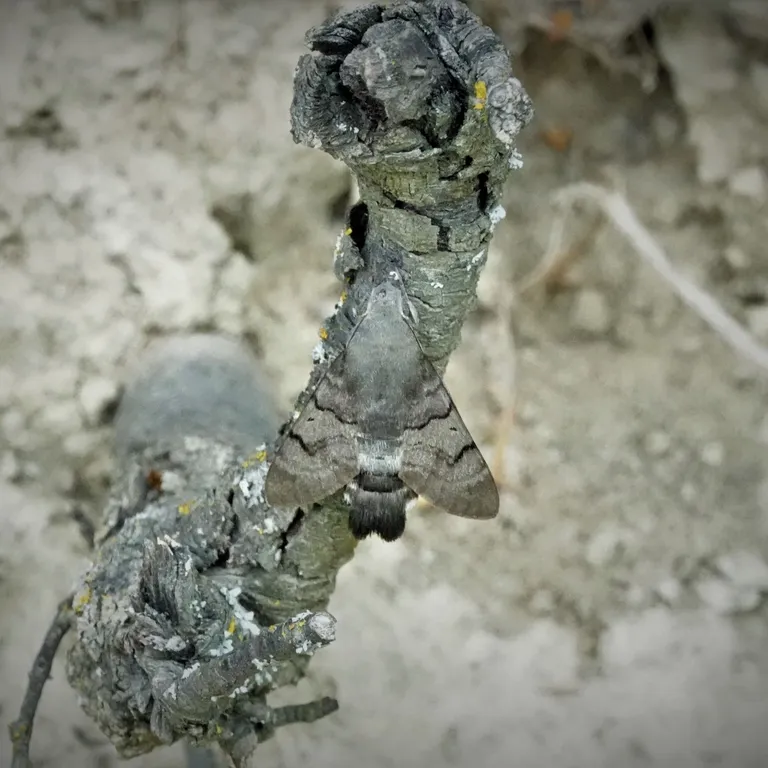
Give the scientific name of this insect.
Macroglossum stellatarum
